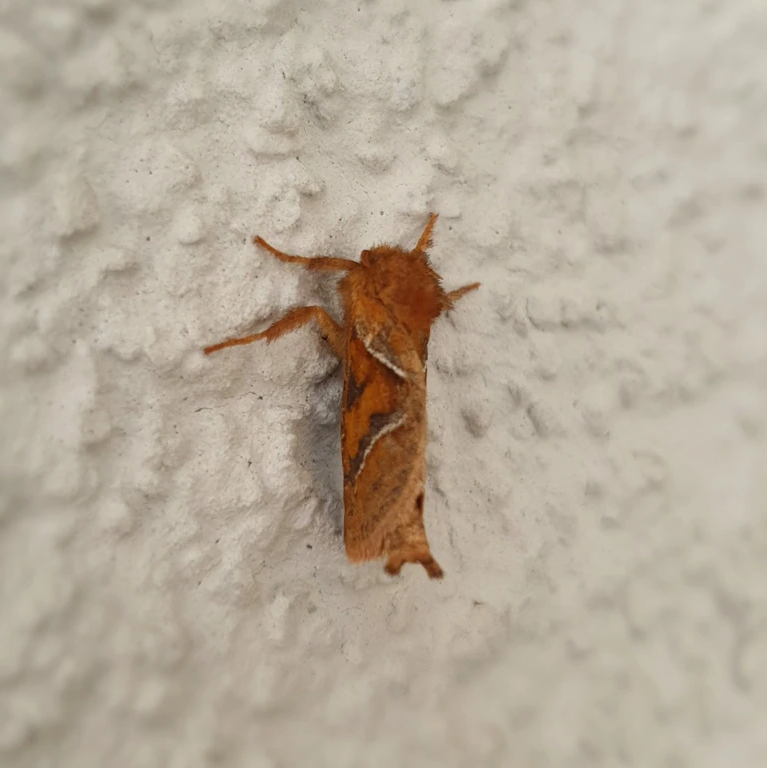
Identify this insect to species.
Triodia sylvina
